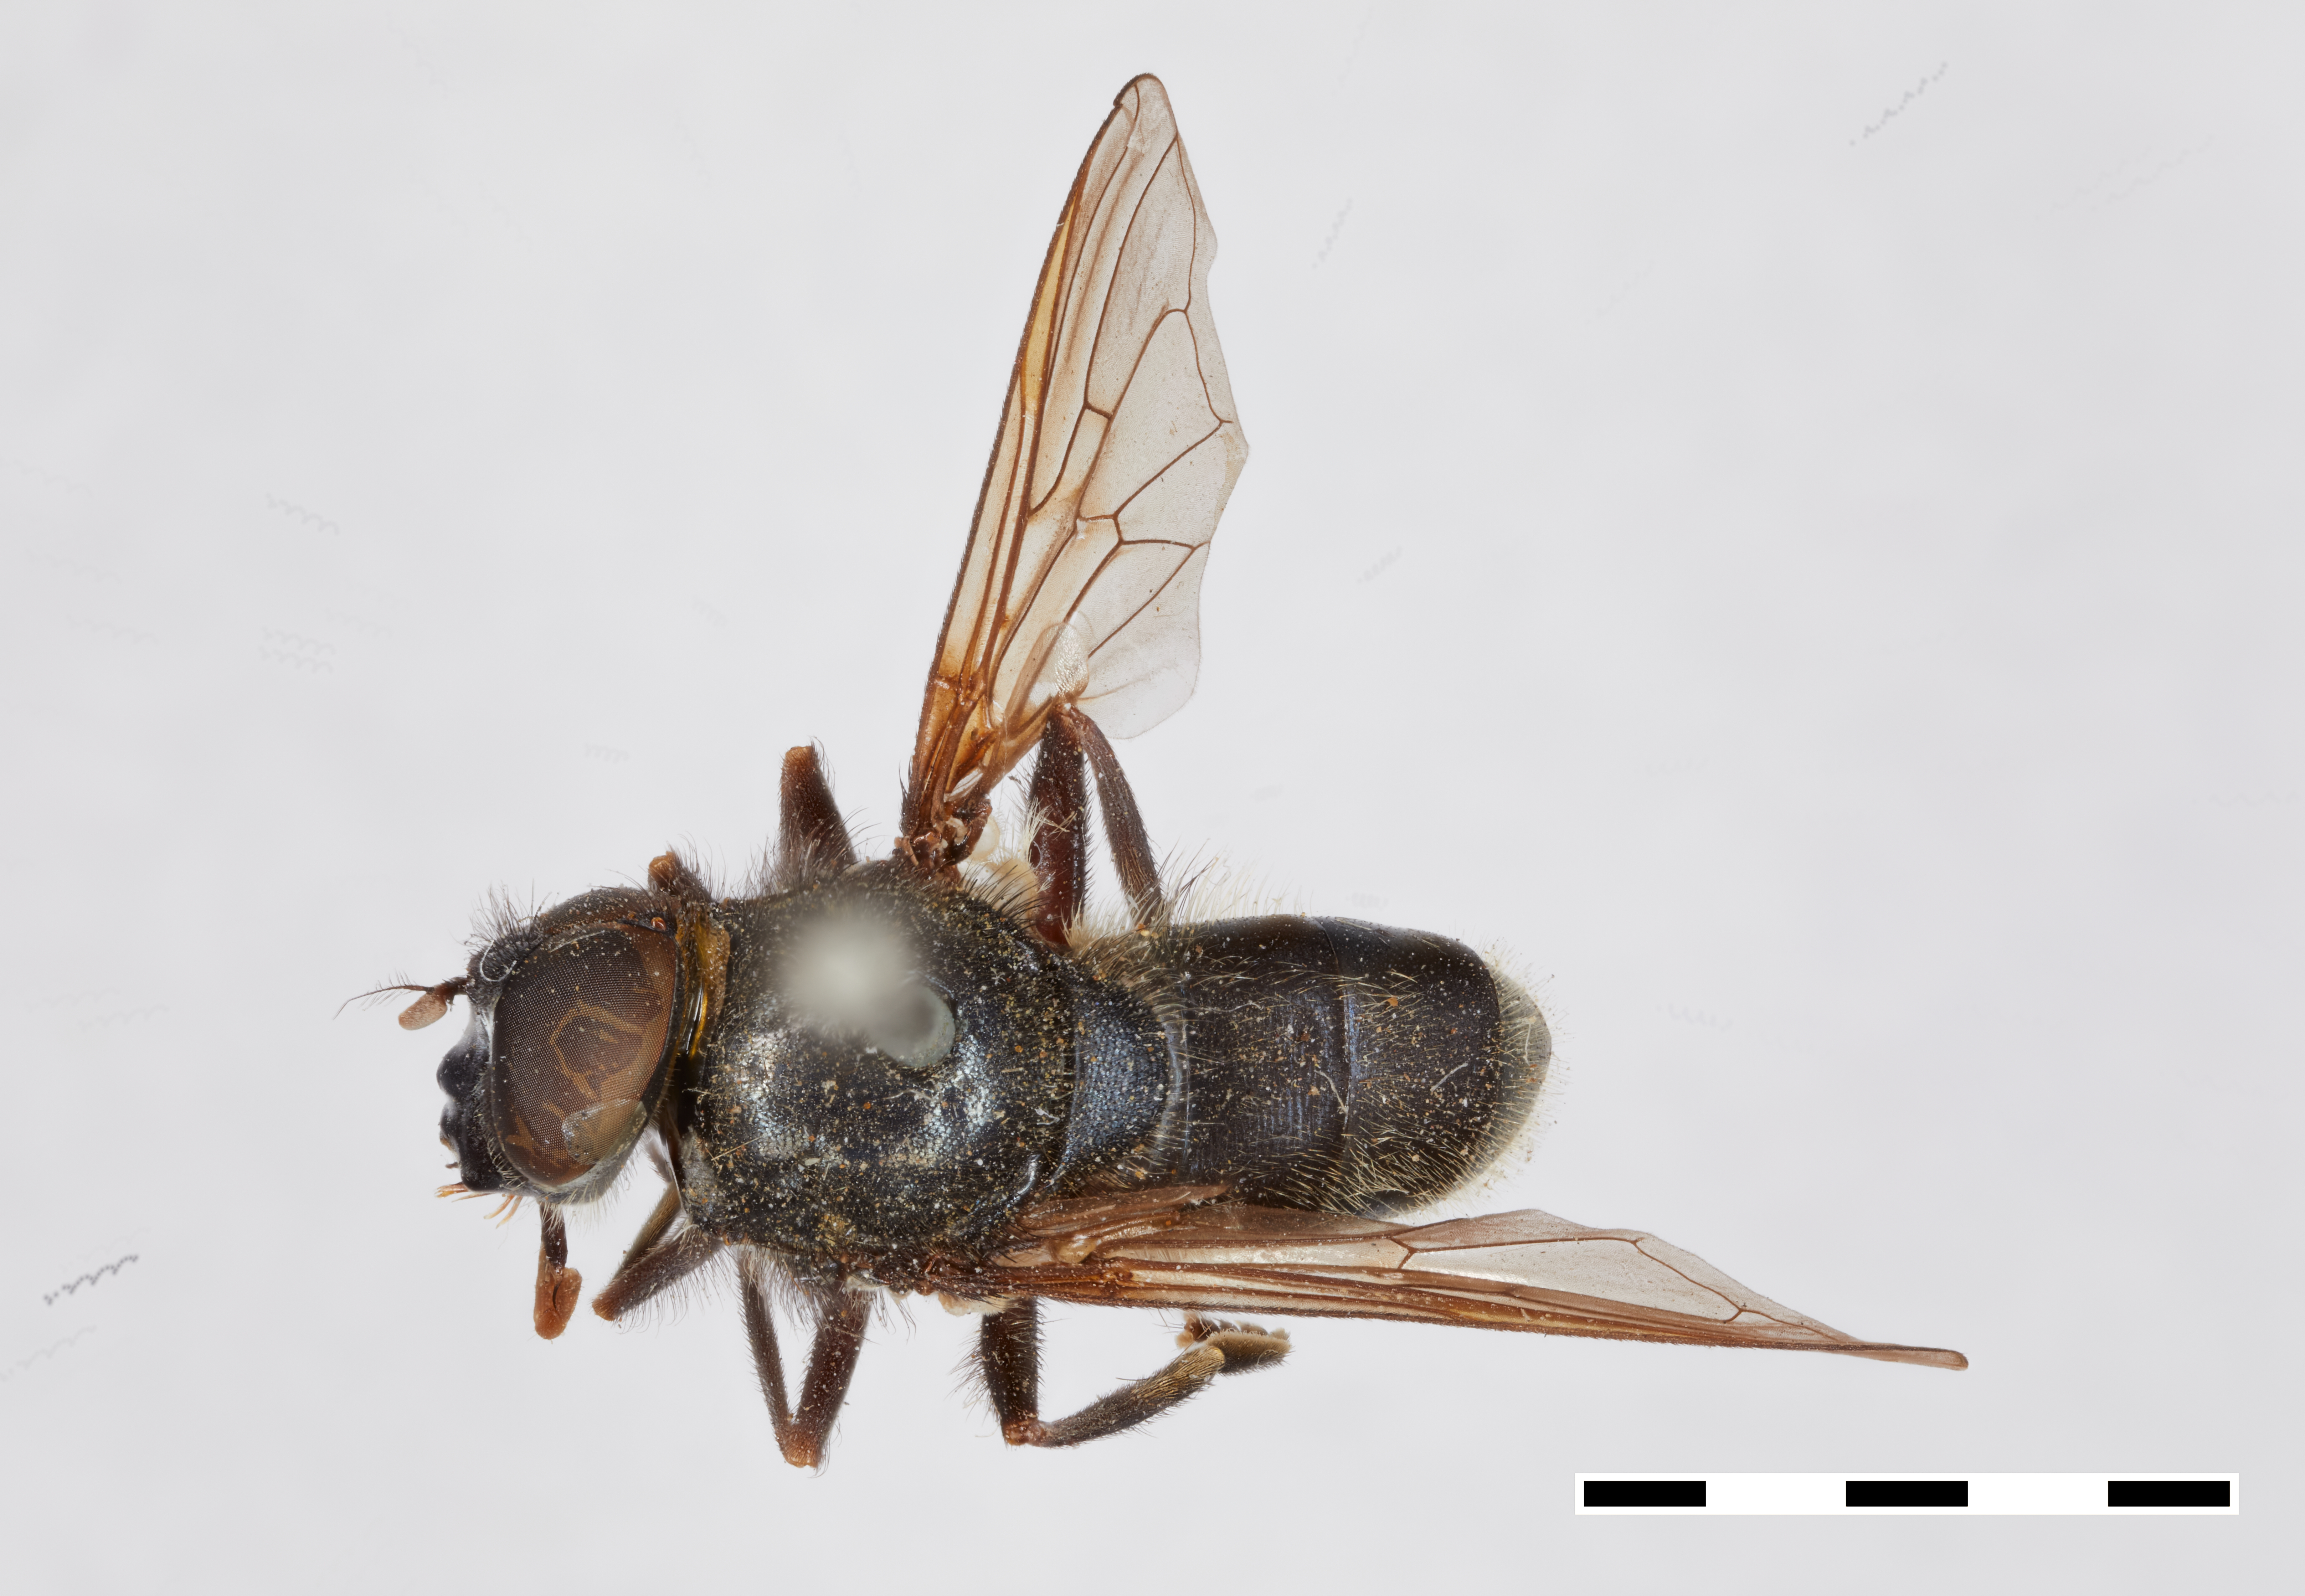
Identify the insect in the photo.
Chilosia lugubris (also Cheilosia willistoni)
